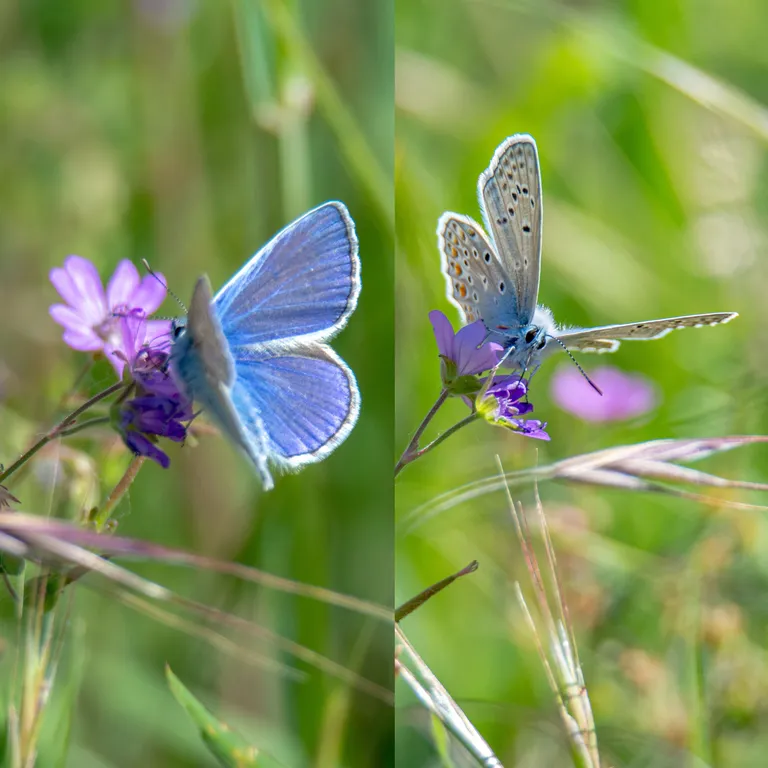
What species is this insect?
Polyommatus icarus
